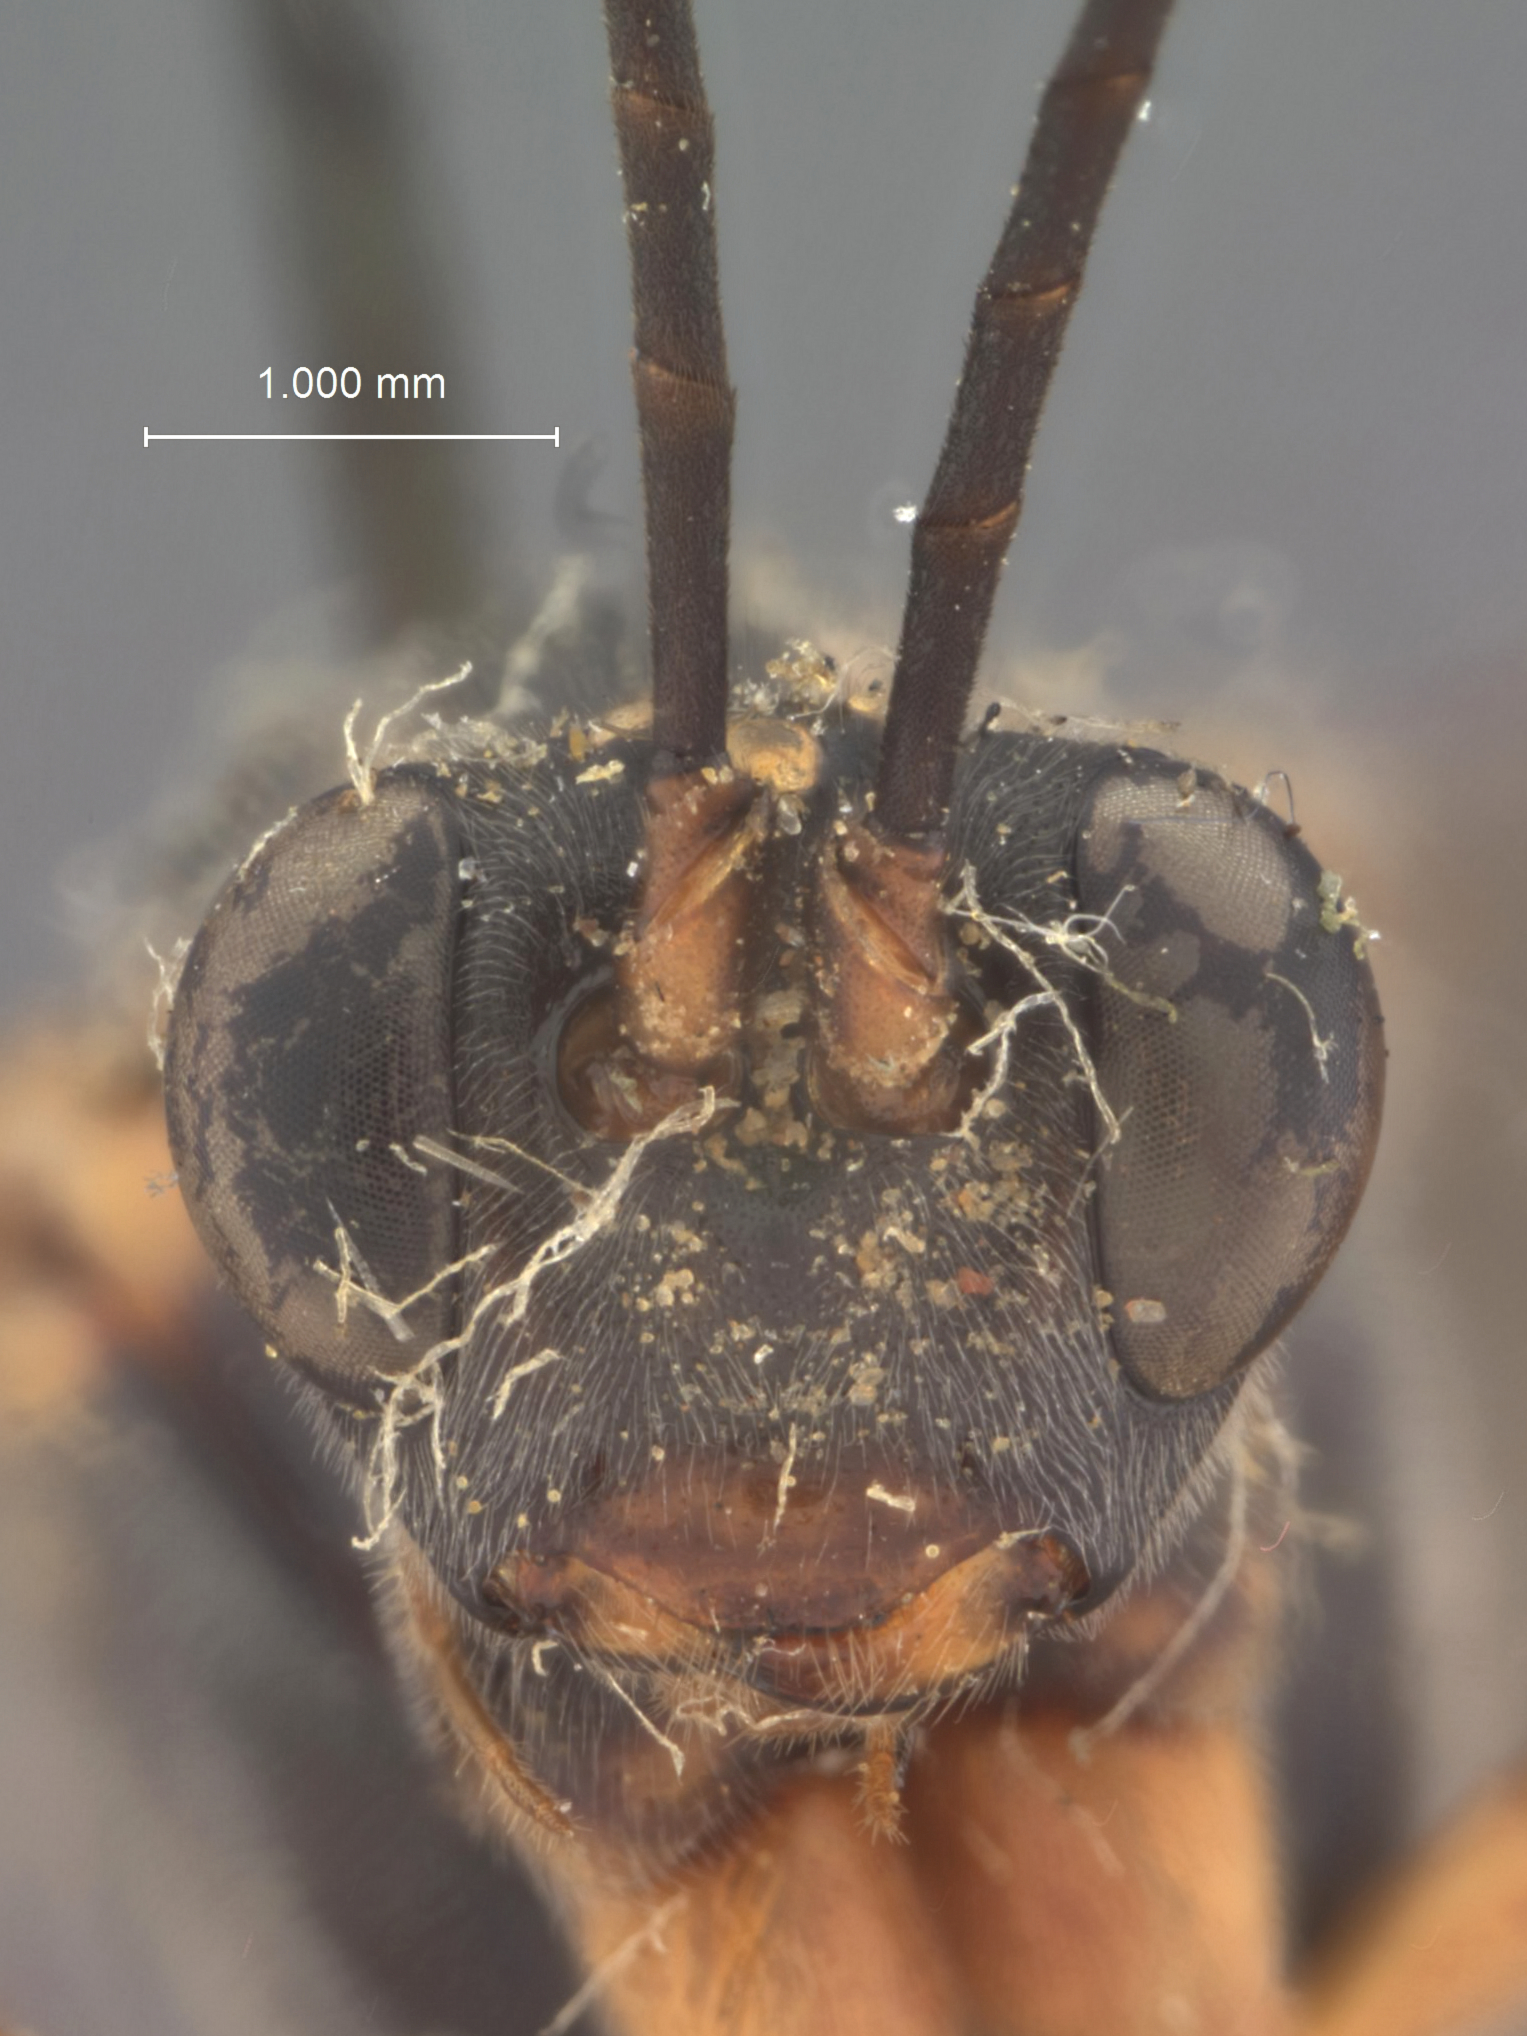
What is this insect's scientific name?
Amersibia prionoxysti
